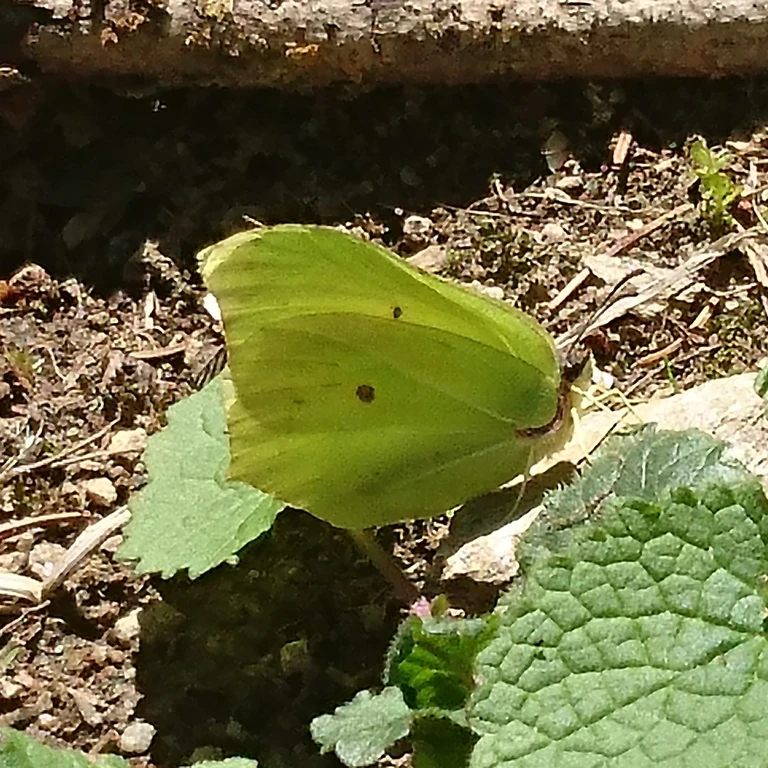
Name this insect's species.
Gonepteryx rhamni
